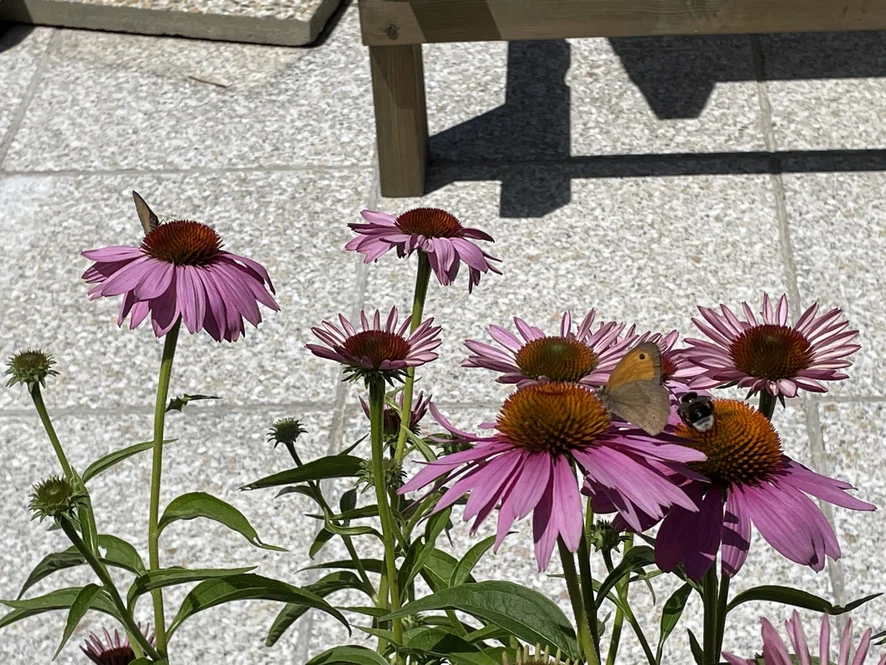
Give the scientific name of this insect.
Maniola jurtina
